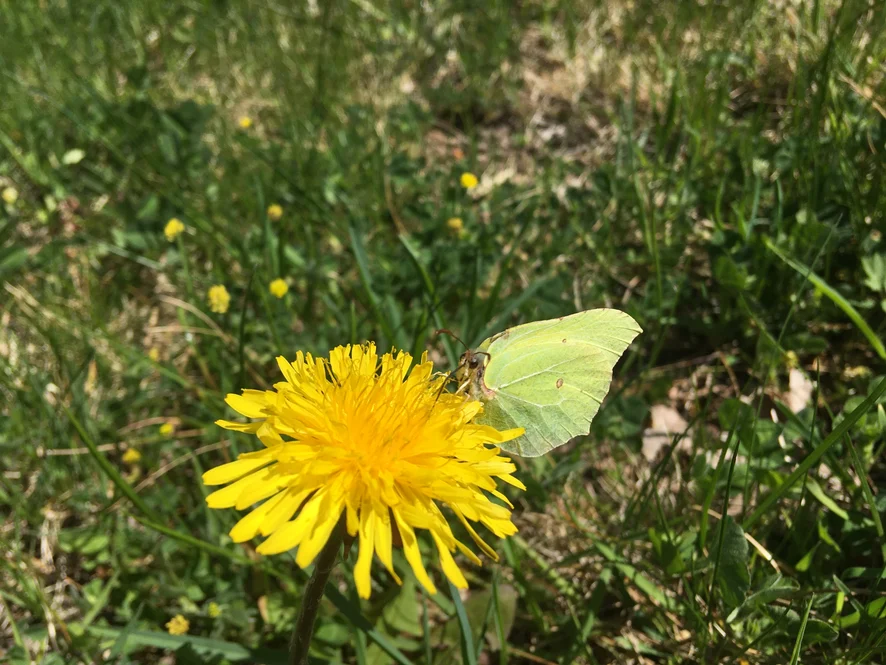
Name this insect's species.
Gonepteryx rhamni
